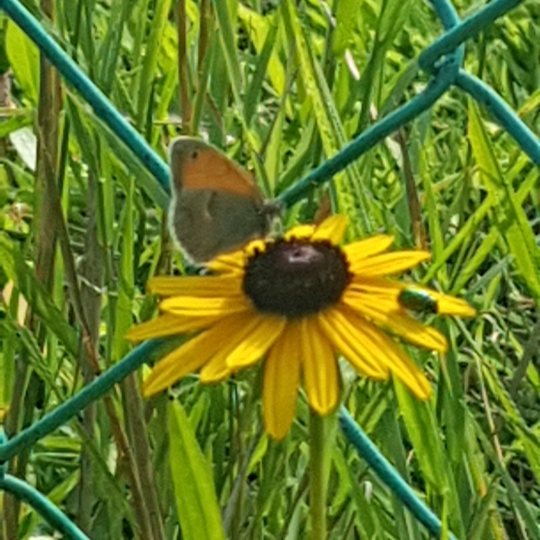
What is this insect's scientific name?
Coenonympha pamphilus
